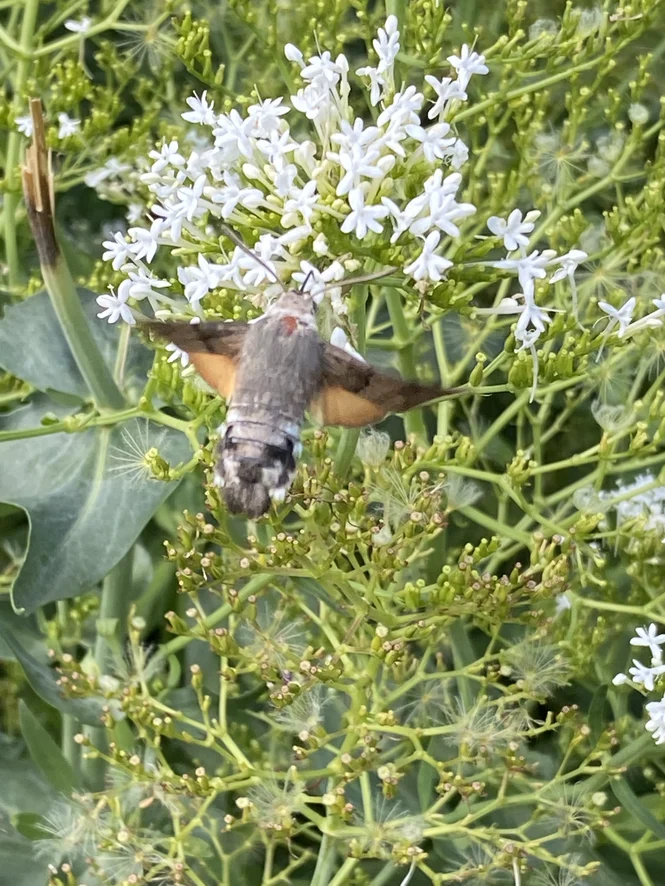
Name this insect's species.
Macroglossum stellatarum
